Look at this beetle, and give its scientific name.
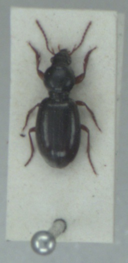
Miscodera arctica
